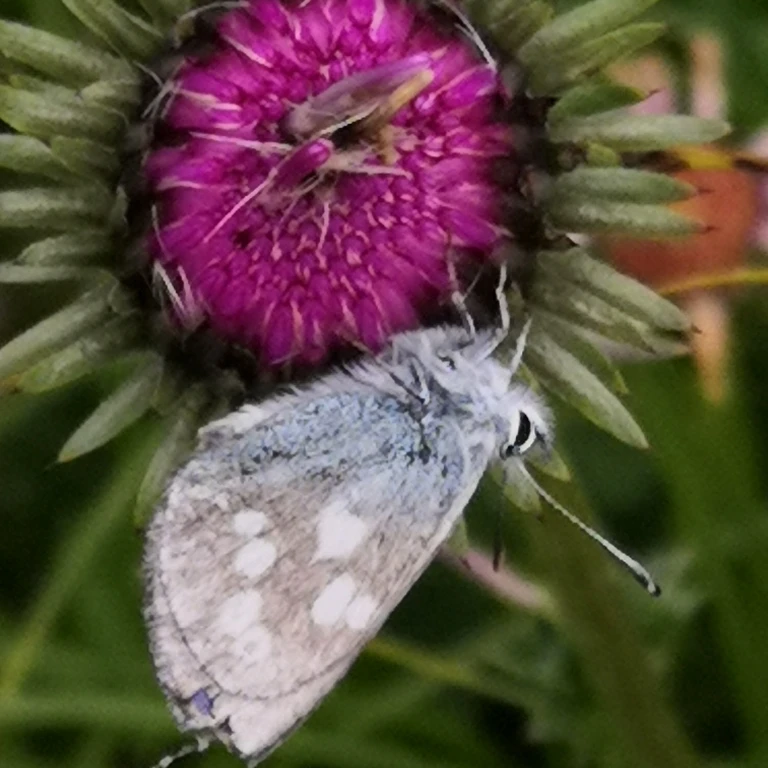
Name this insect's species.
Agriades orbitulus (also Albulina orbitulus)
